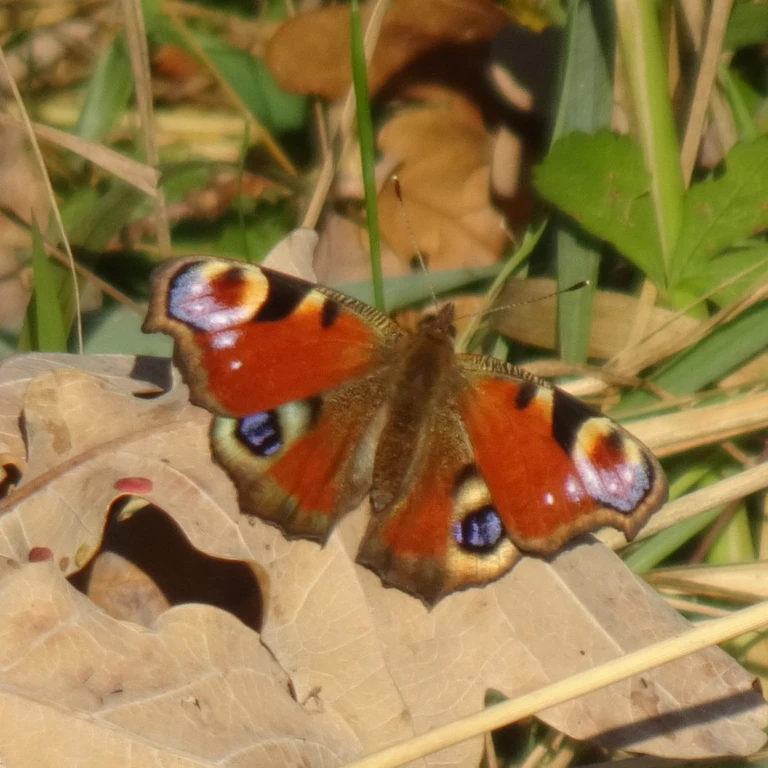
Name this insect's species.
Aglais io
